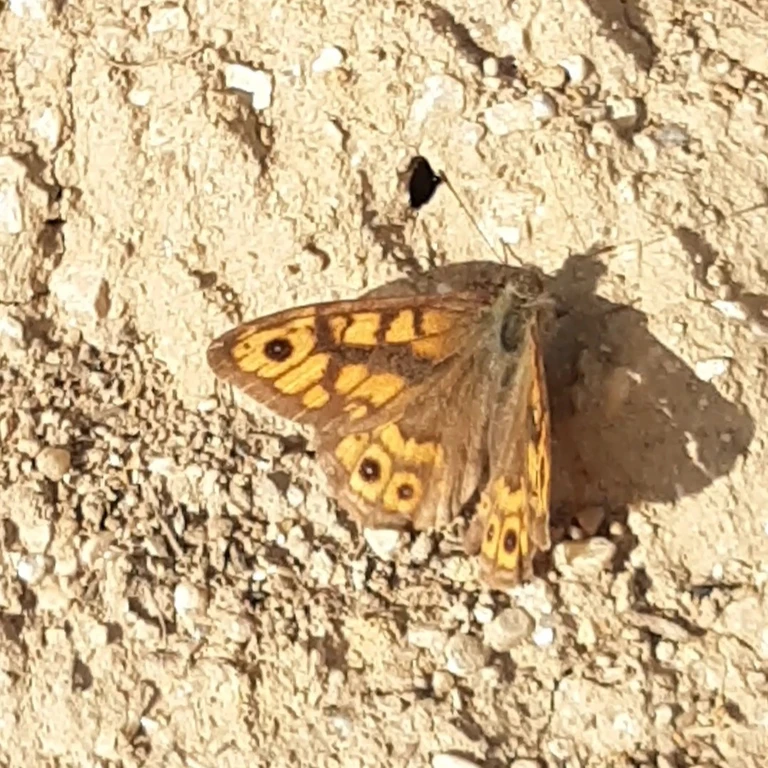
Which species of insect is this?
Lasiommata megera (also Pararge megera)
